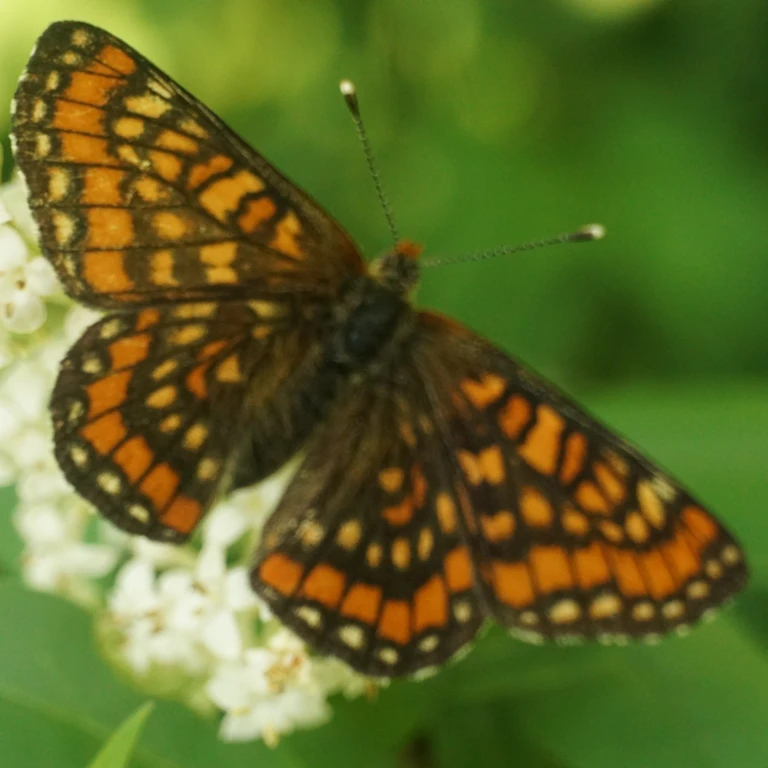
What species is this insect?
Euphydryas maturna
